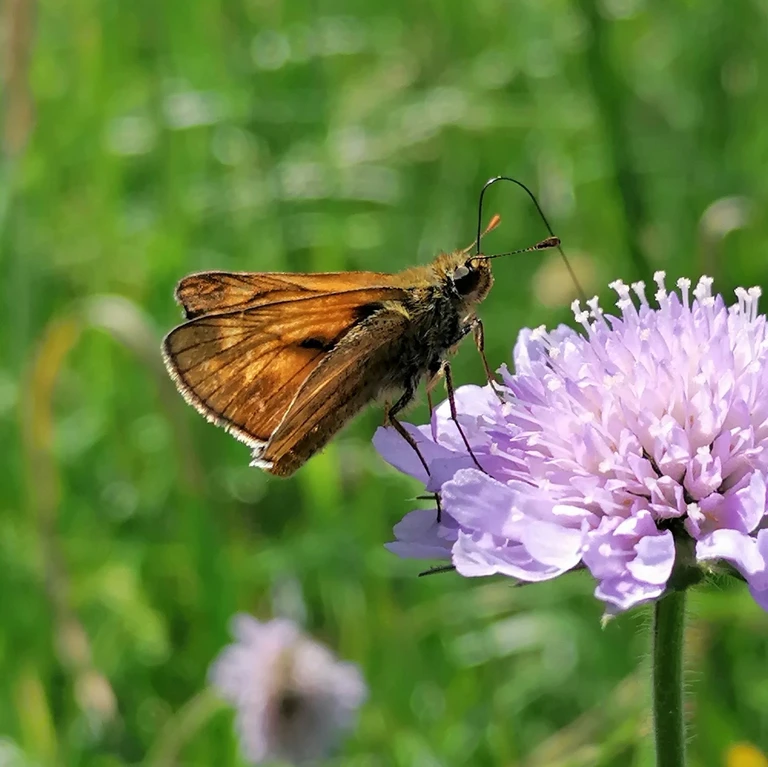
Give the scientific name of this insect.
Ochlodes sylvanus (also Ochlodes venata)
